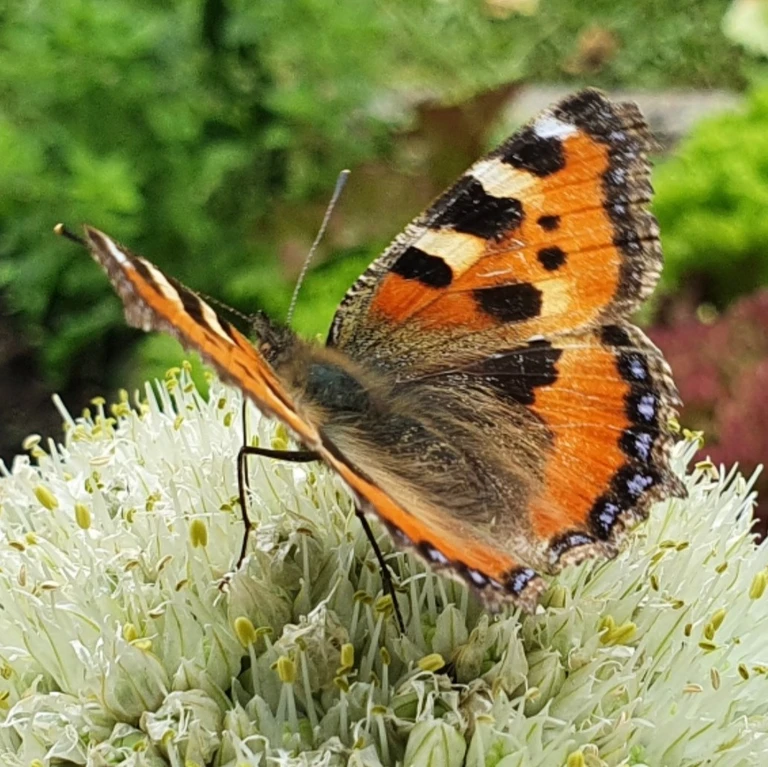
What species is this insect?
Aglais urticae
